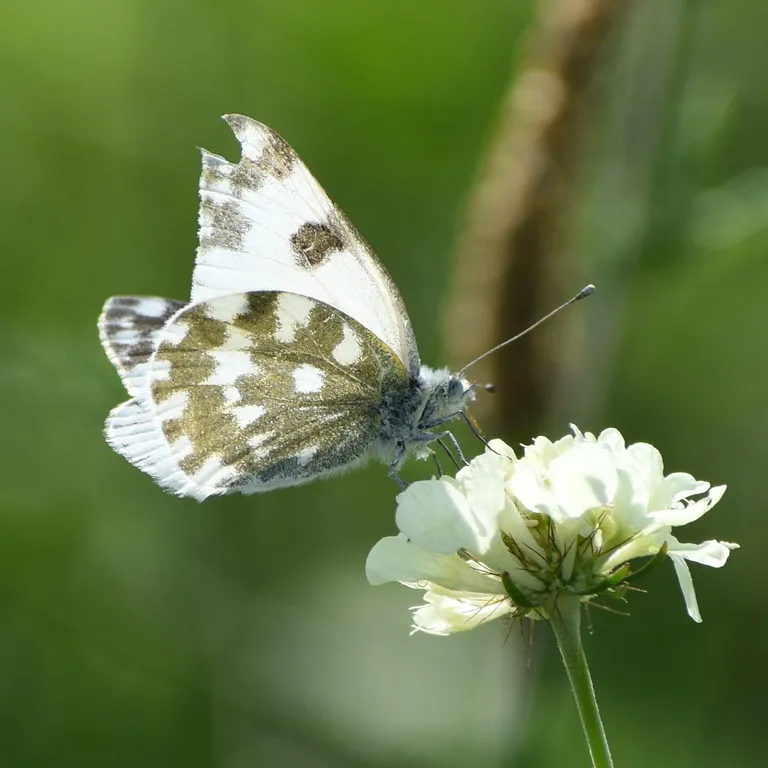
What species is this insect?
Pontia edusa
